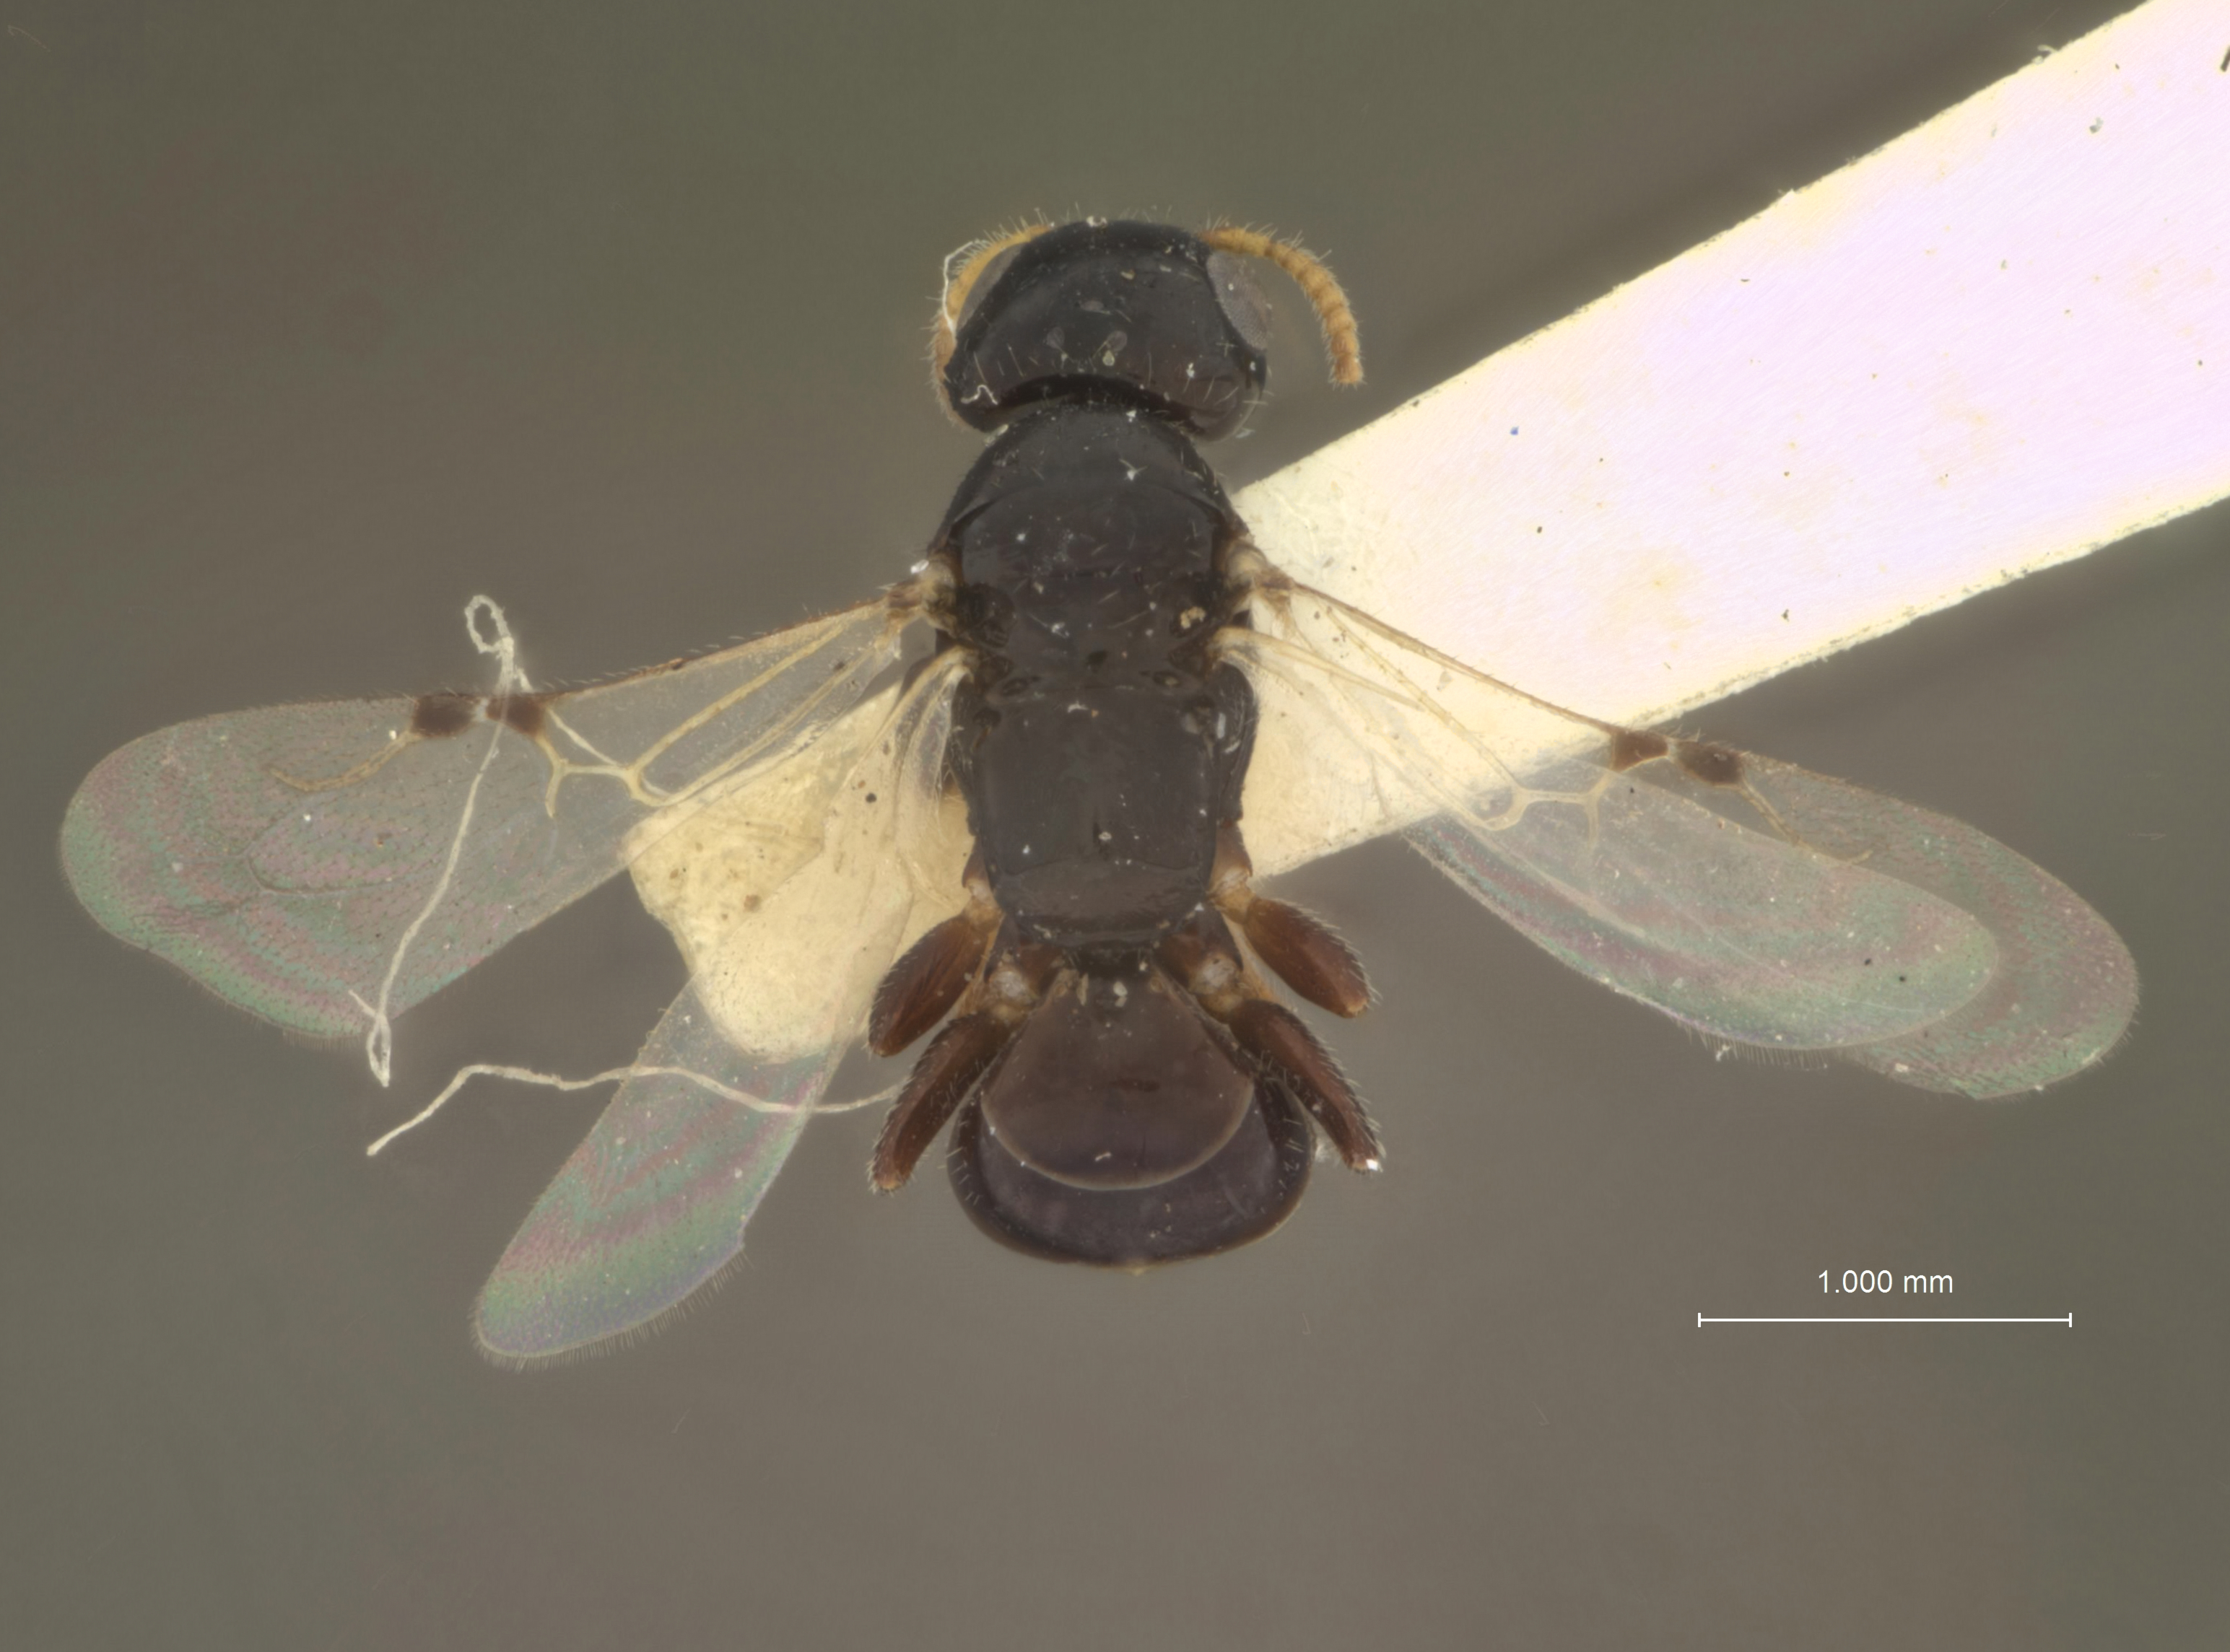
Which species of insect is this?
Trissomalus fulvicornis
